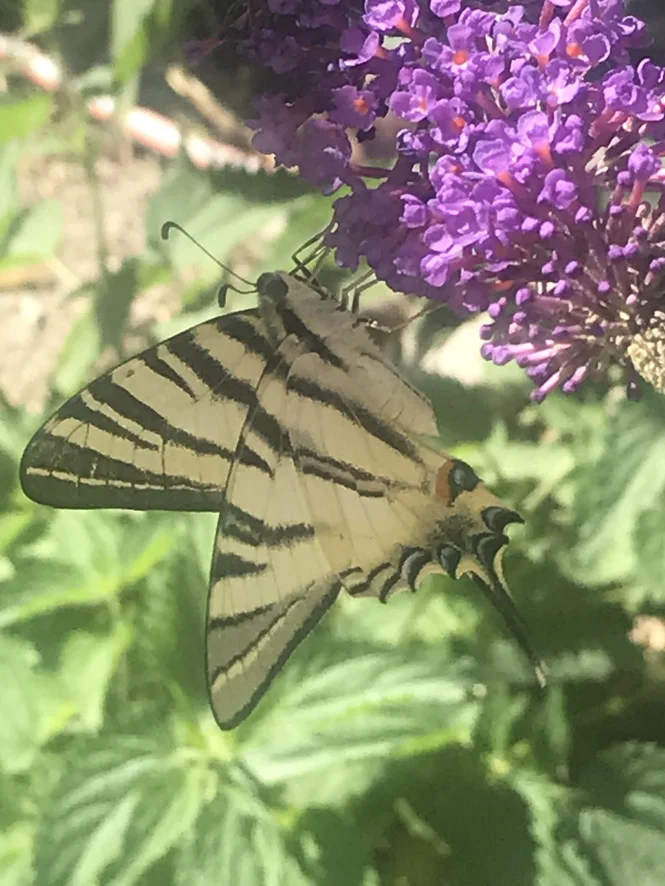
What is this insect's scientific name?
Iphiclides podalirius
